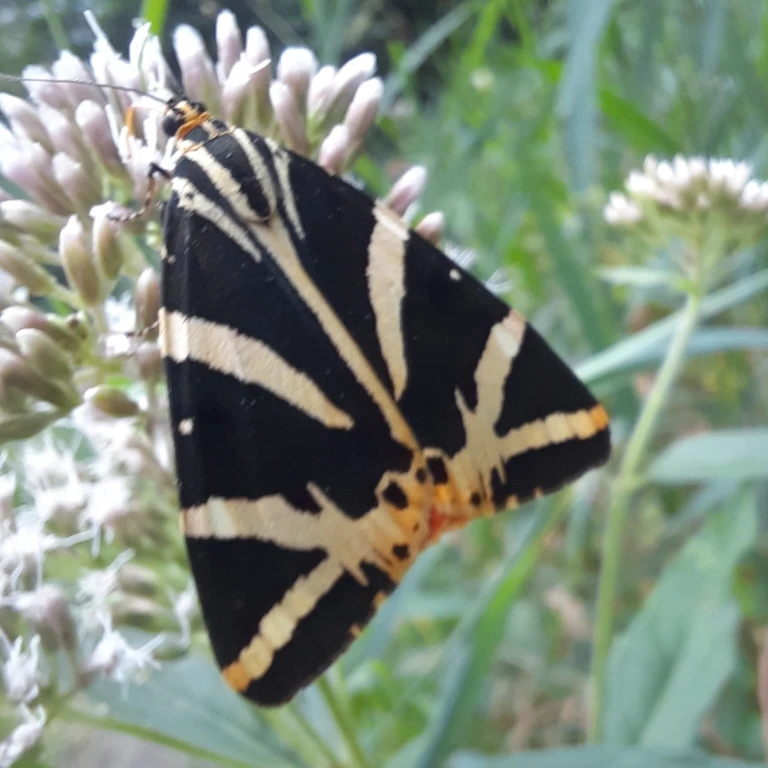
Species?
Euplagia quadripunctaria
